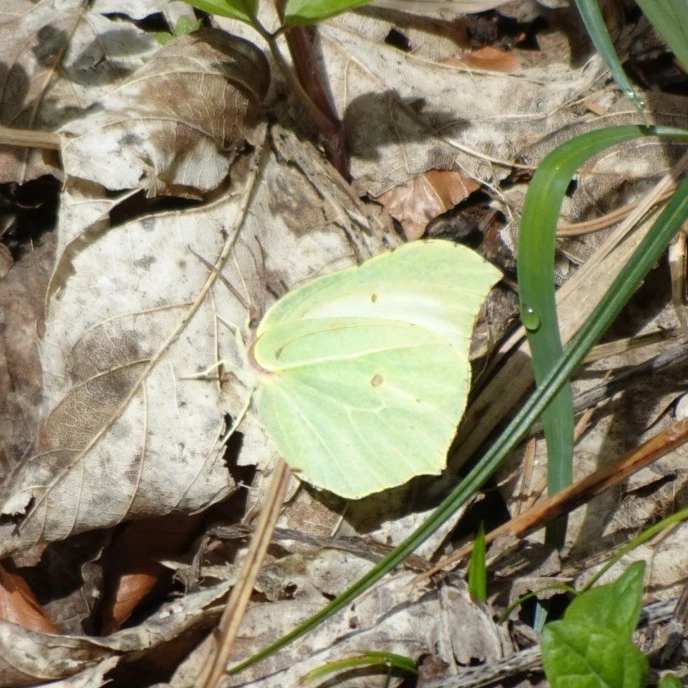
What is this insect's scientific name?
Gonepteryx rhamni
